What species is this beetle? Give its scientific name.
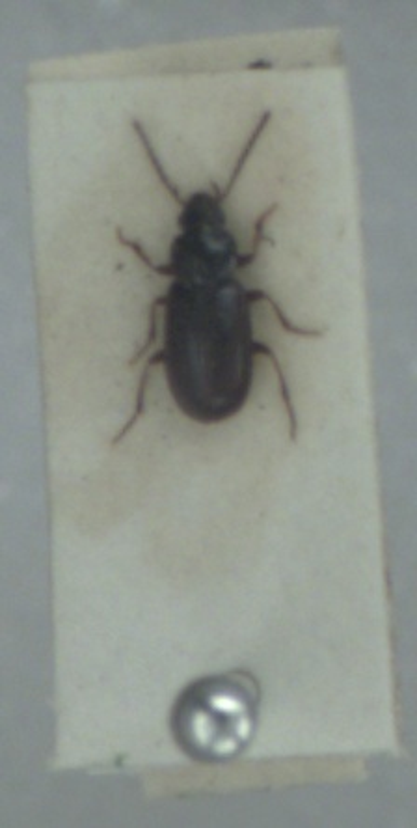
Acupalpus brunnipes
